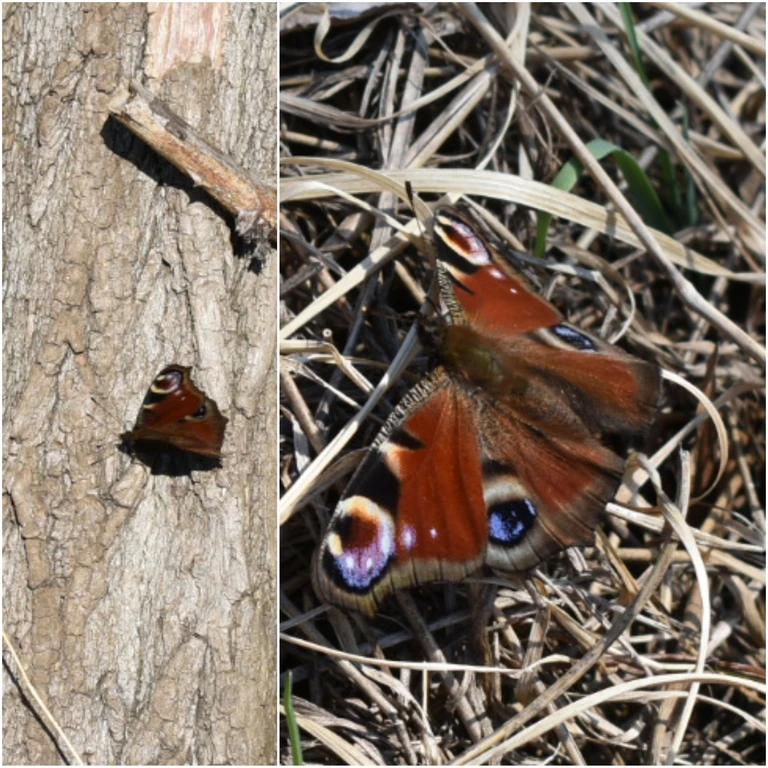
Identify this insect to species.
Aglais io
